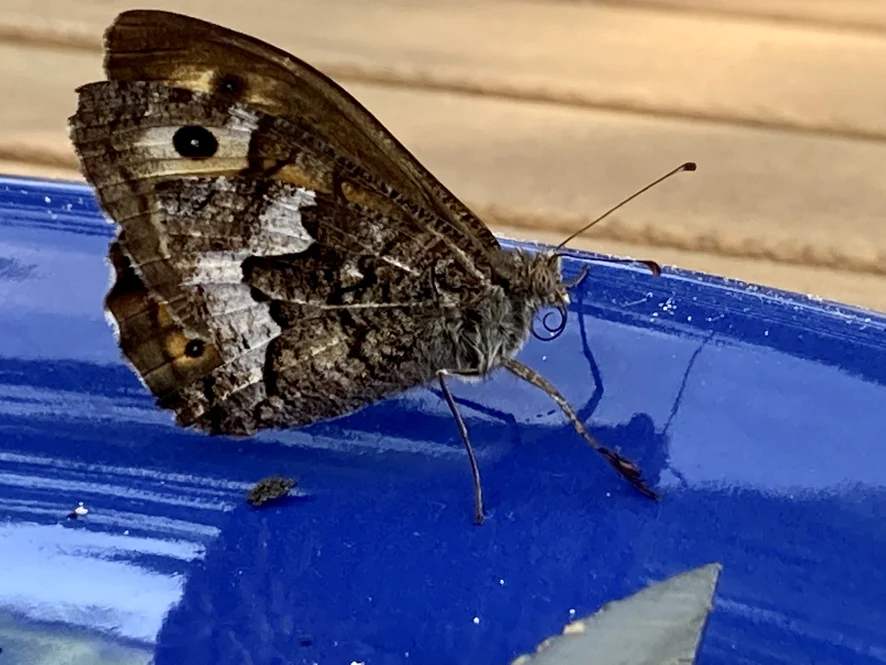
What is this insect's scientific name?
Hipparchia semele
